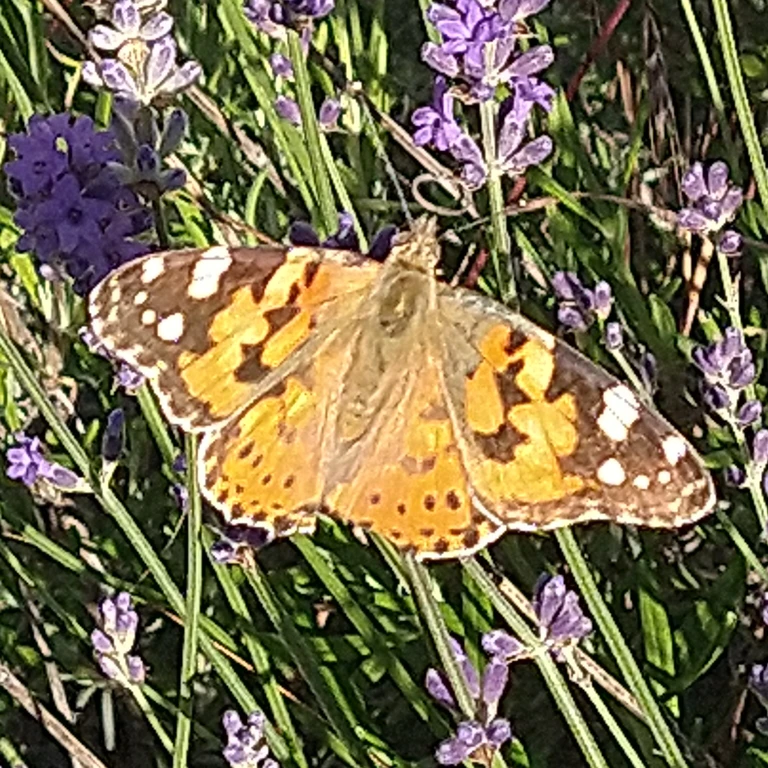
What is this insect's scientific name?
Vanessa cardui
